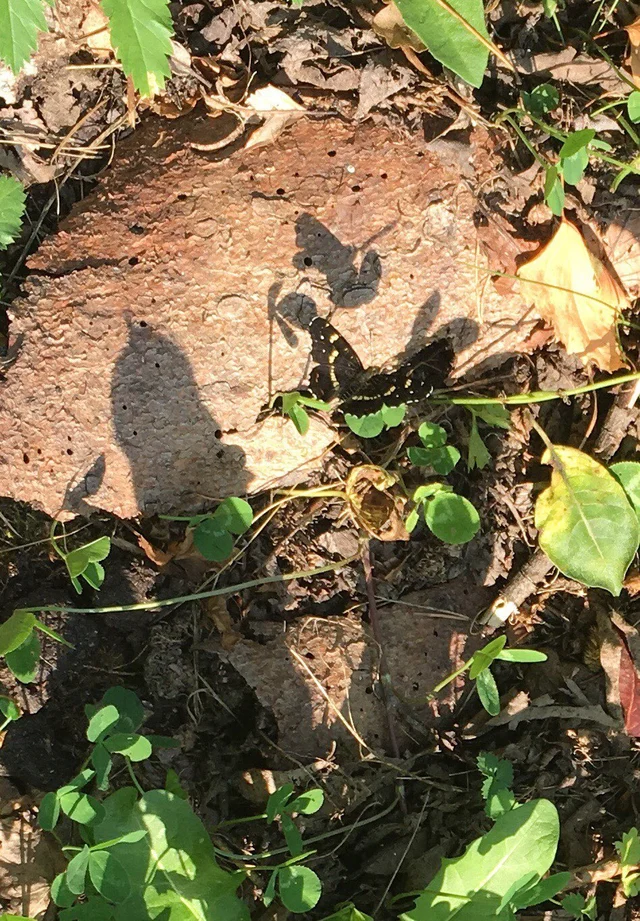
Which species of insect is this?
Araschnia levana
